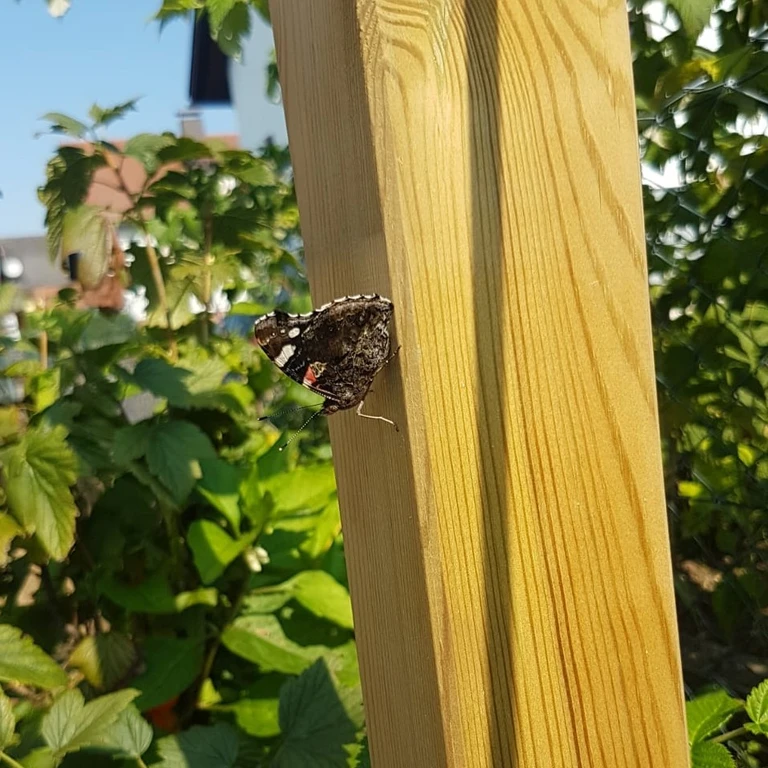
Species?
Vanessa atalanta
